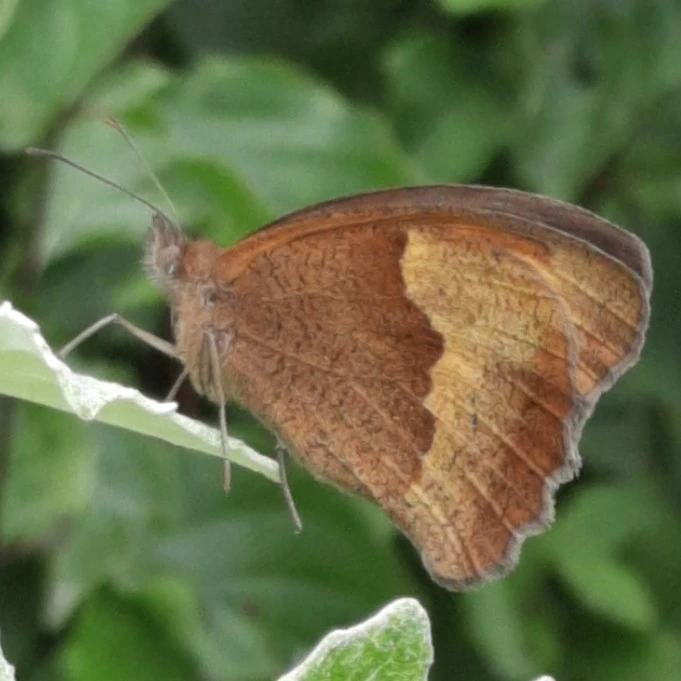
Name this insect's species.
Maniola jurtina
